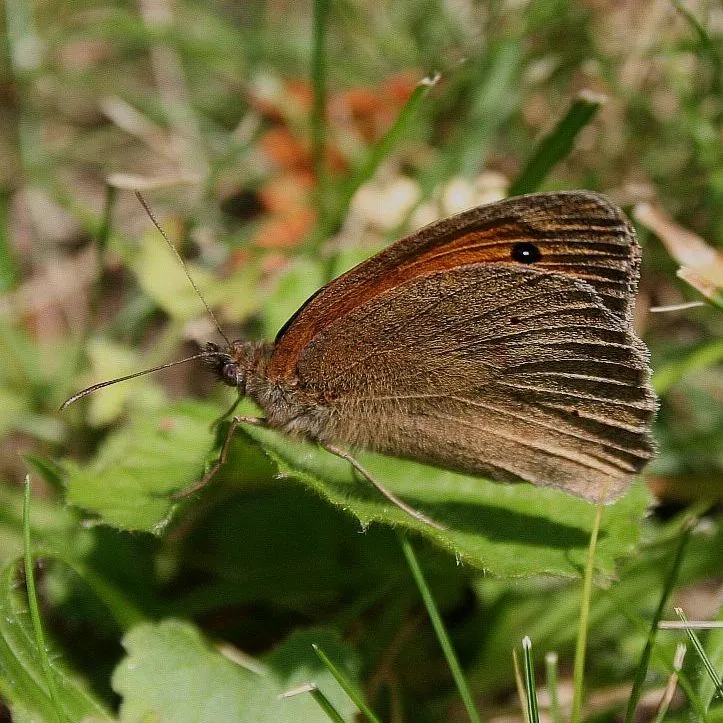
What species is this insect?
Maniola jurtina
